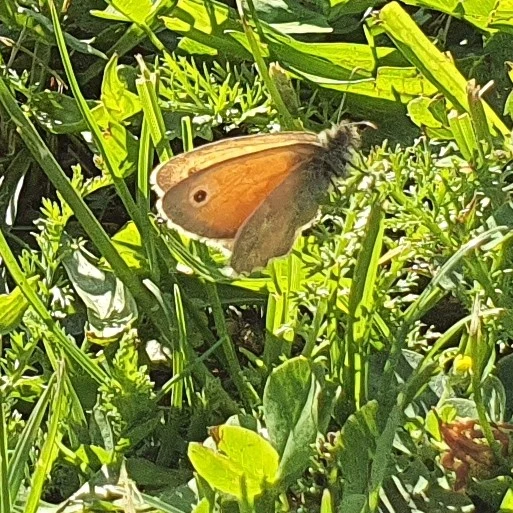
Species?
Coenonympha pamphilus
